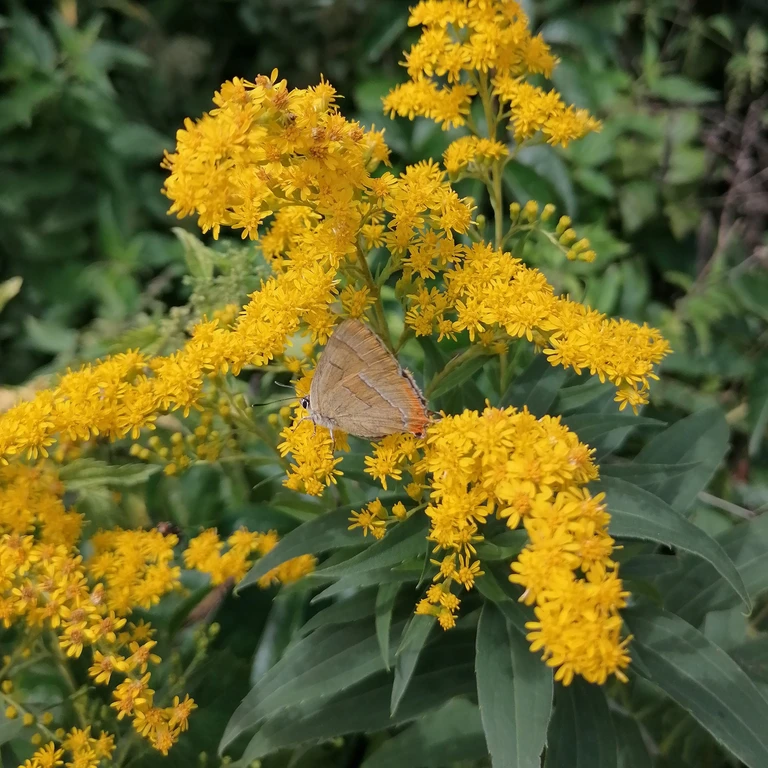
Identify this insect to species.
Thecla betulae
